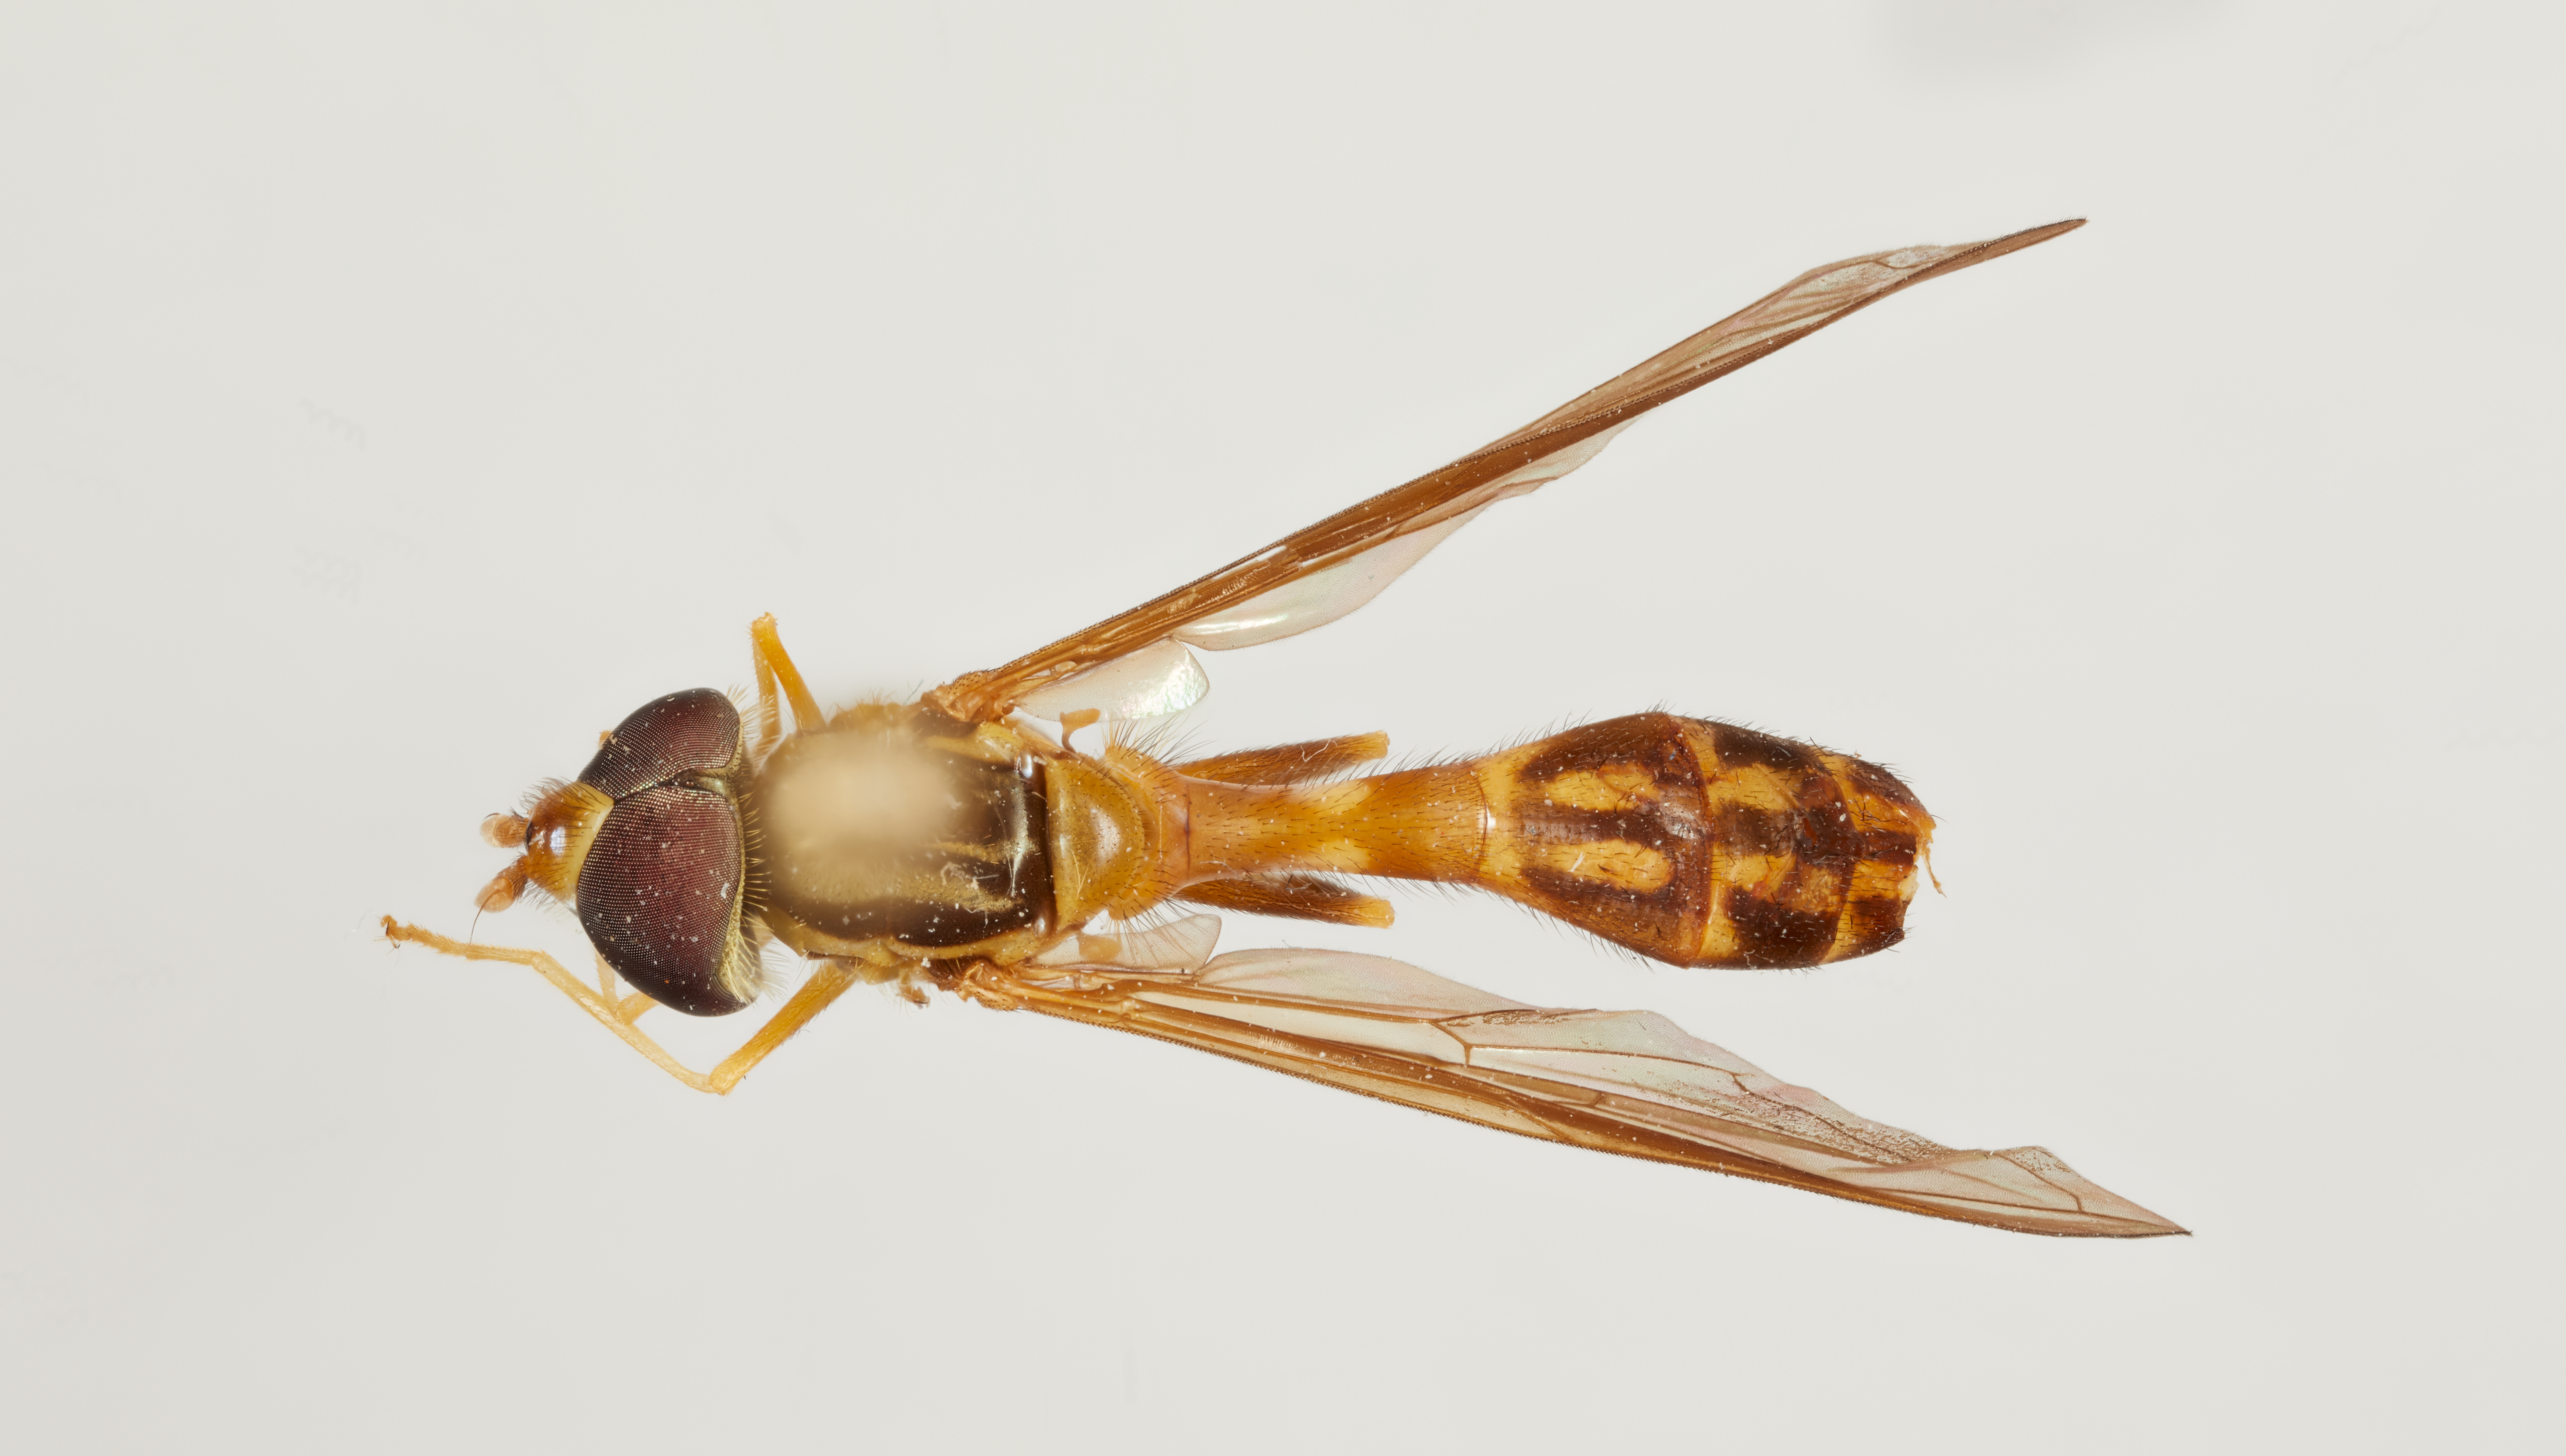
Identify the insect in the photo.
Pelecinobaccha alia
